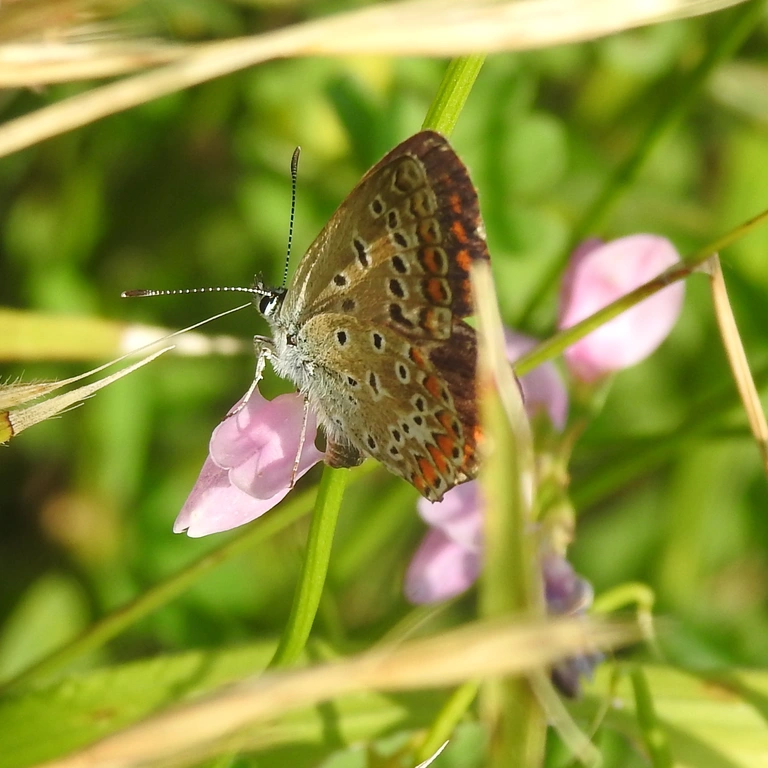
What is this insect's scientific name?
Polyommatus icarus
